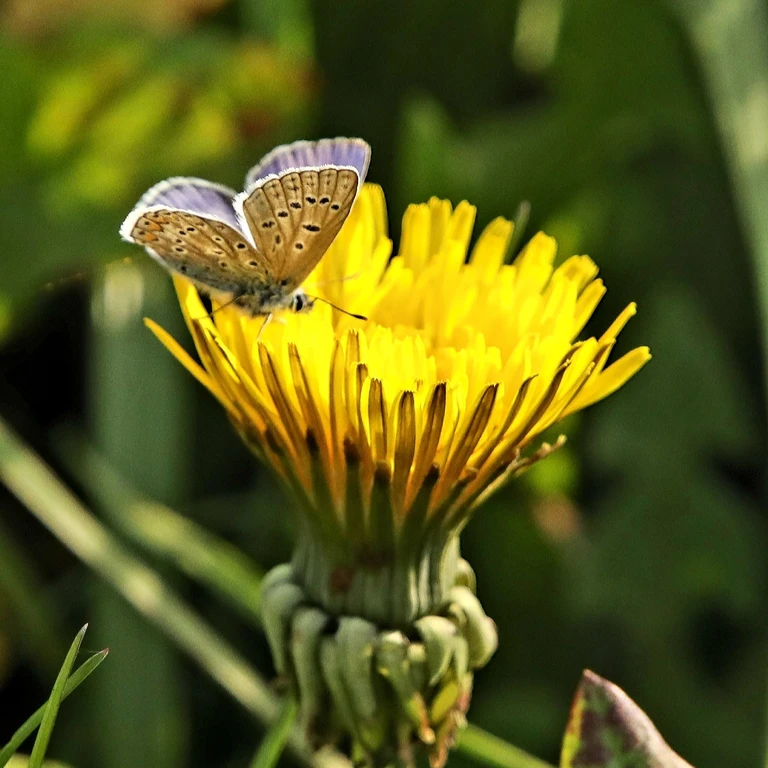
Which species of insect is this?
Polyommatus icarus
